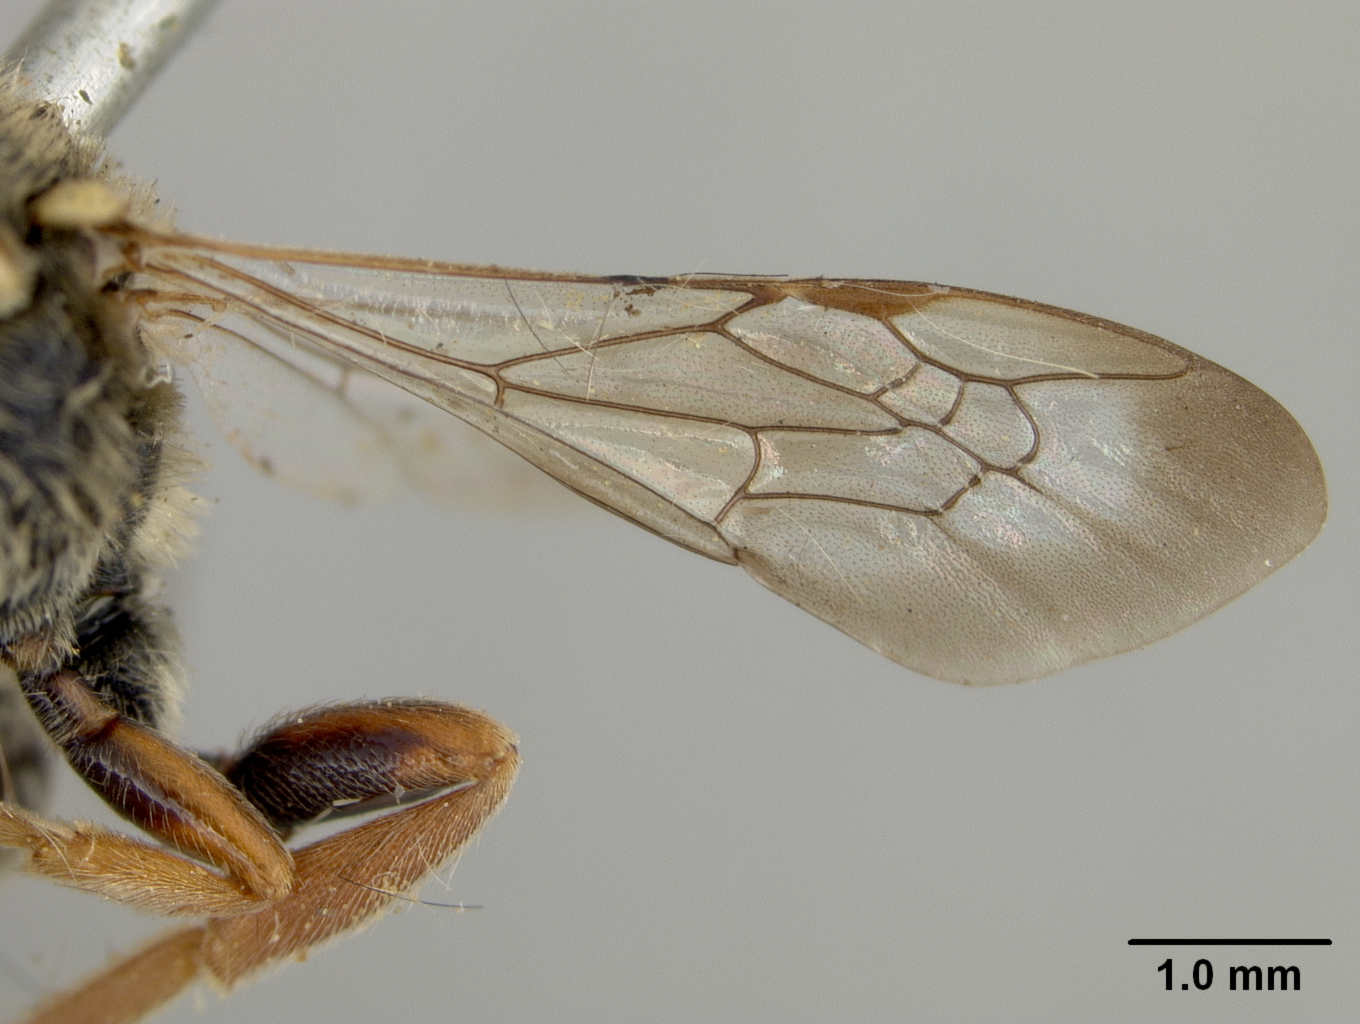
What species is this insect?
Nomada scitiformis
